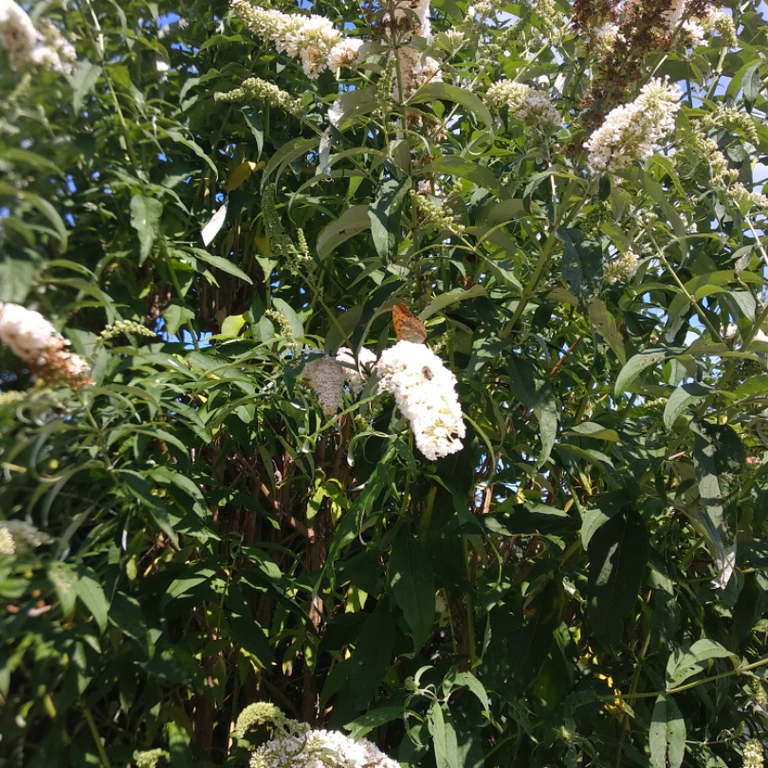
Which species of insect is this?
Argynnis paphia
